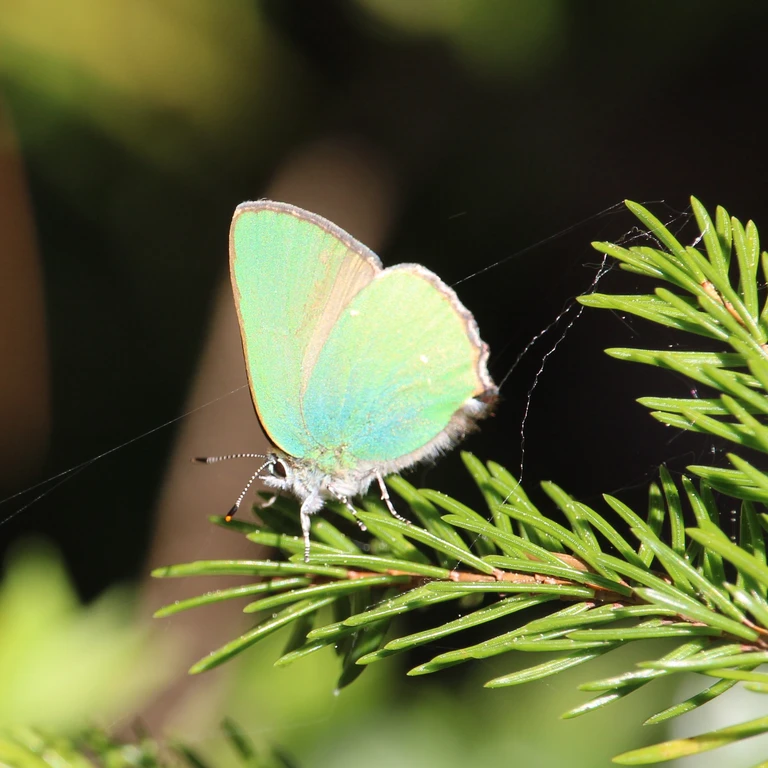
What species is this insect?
Callophrys rubi
